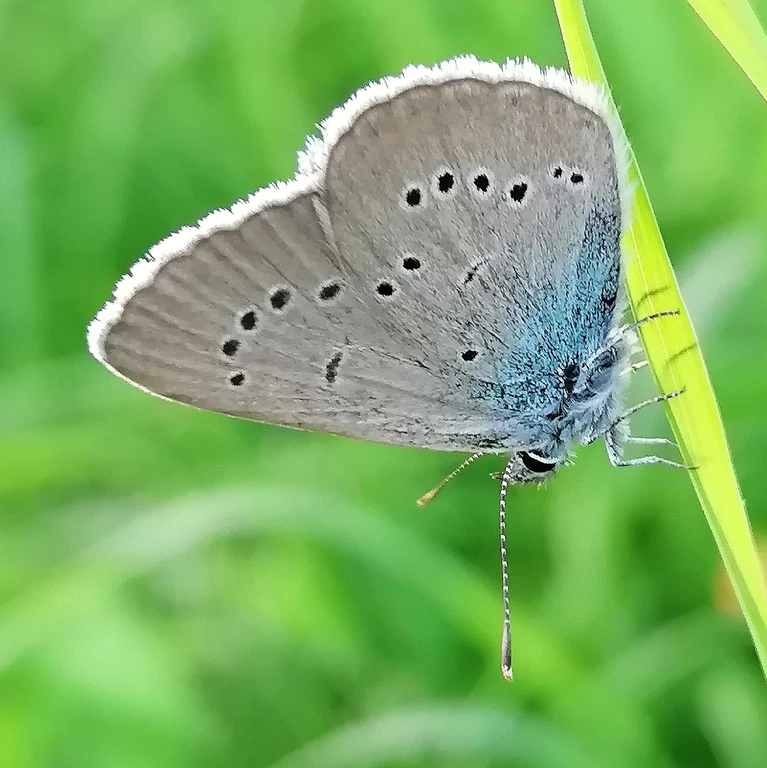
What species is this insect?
Cyaniris semiargus
